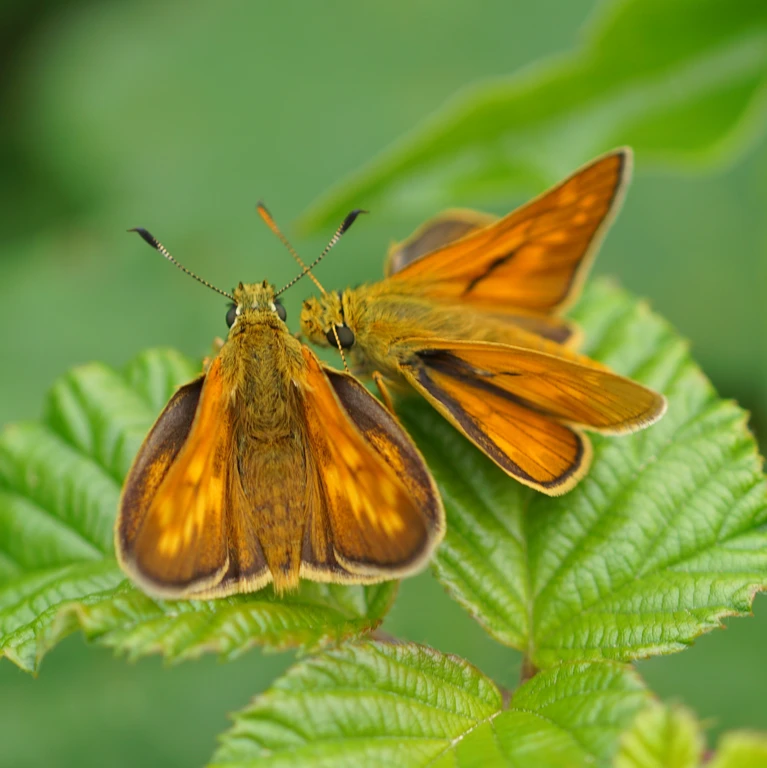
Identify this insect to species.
Ochlodes sylvanus (also Ochlodes venata)
